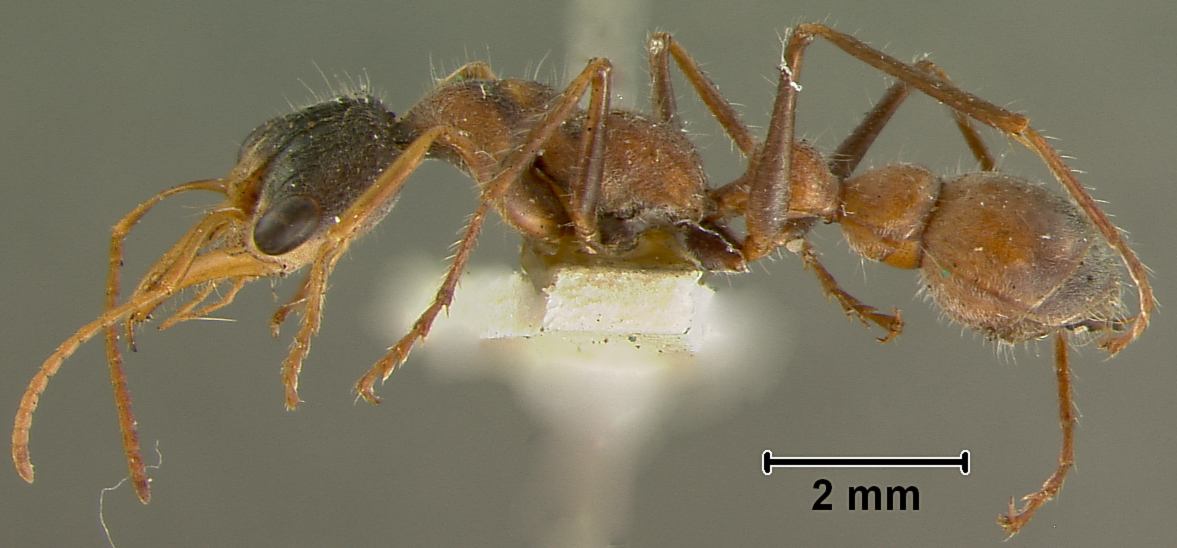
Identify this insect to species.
Myrmecia fucosa
